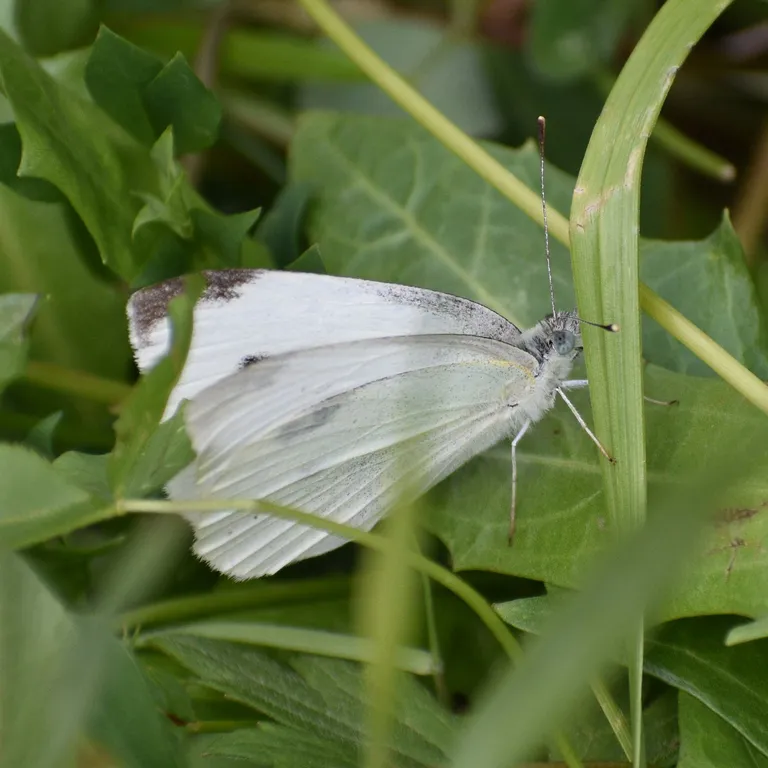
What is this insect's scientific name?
Pieris rapae
